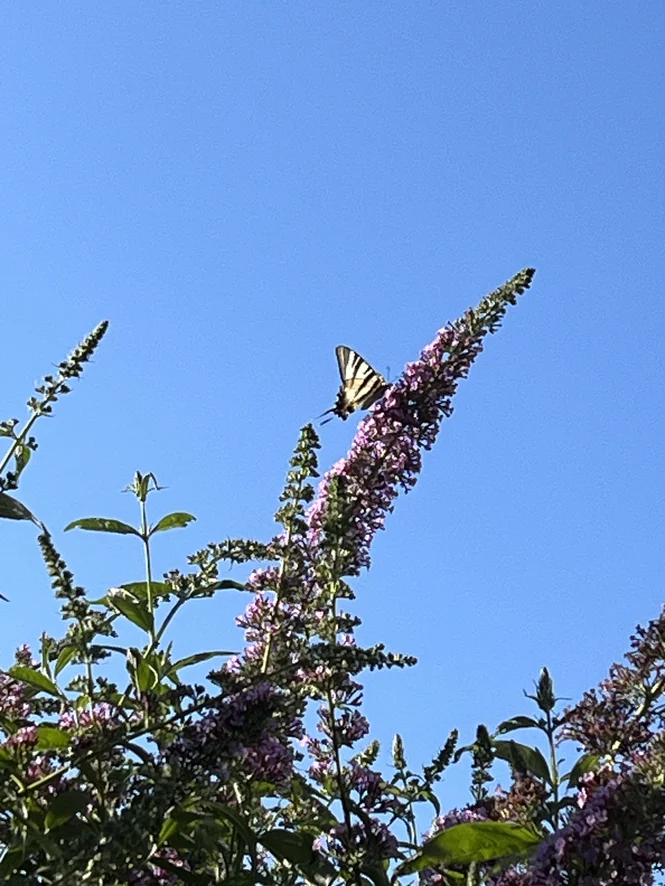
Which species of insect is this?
Iphiclides podalirius
